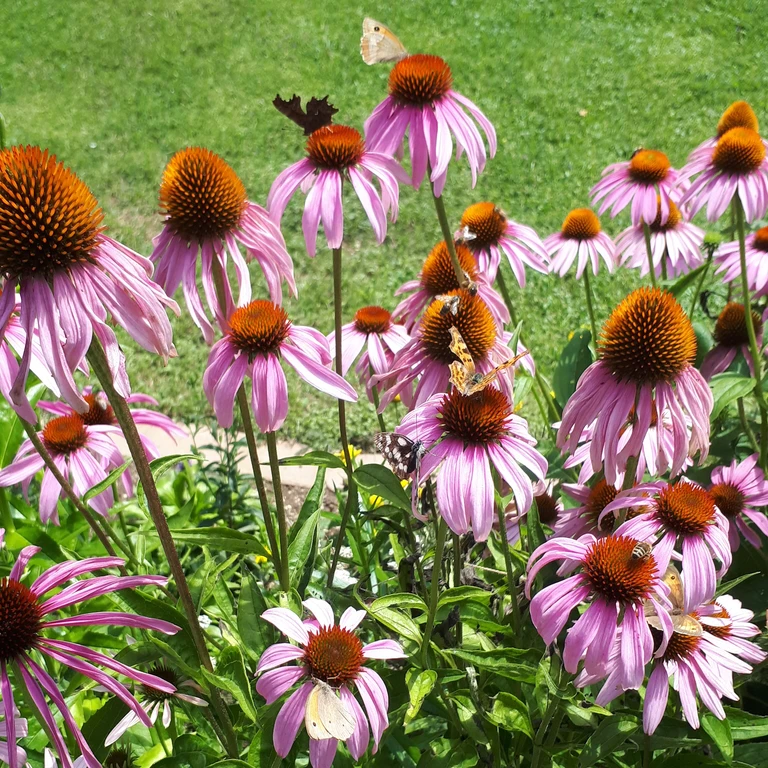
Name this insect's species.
Maniola jurtina
